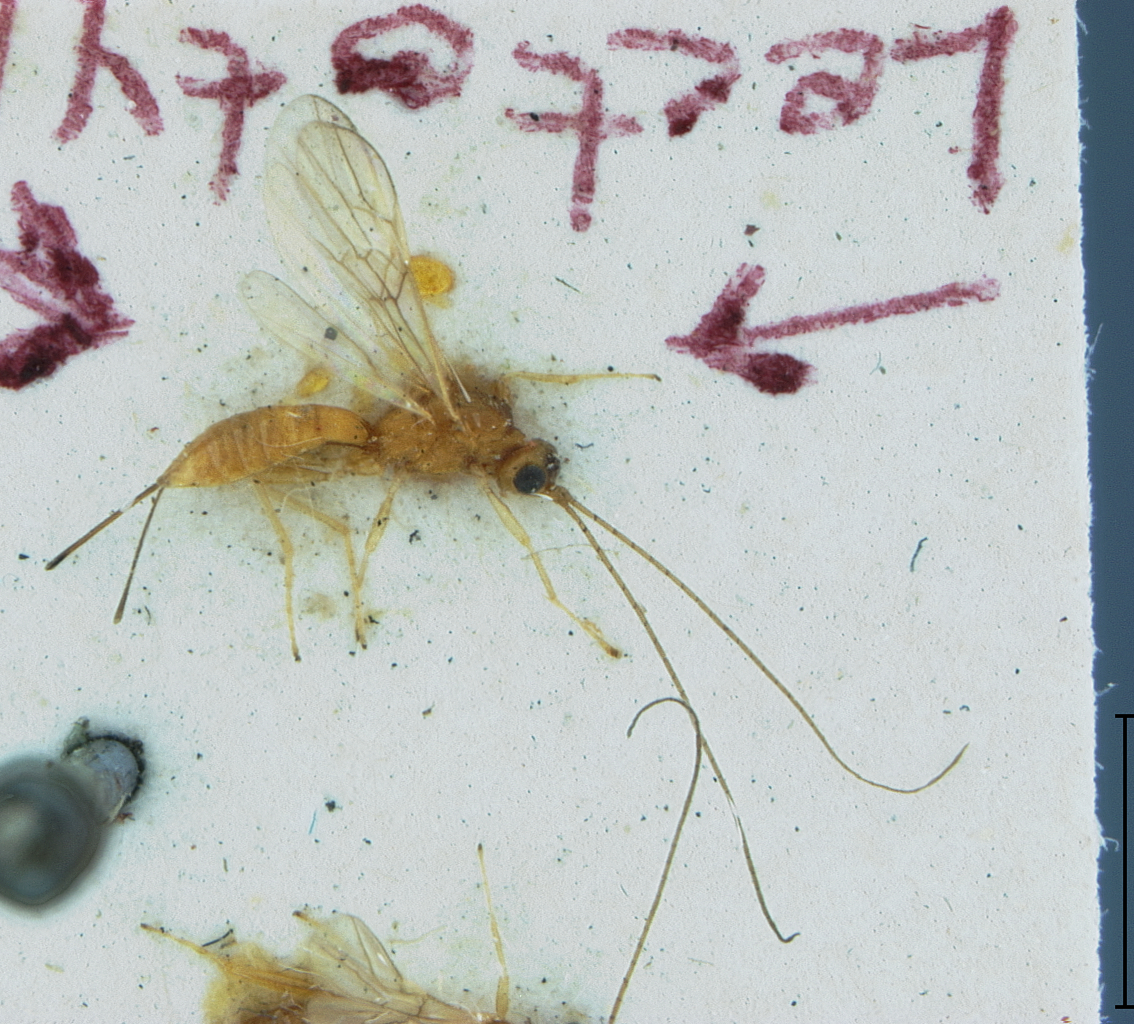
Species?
Rhyssalus selandriae
